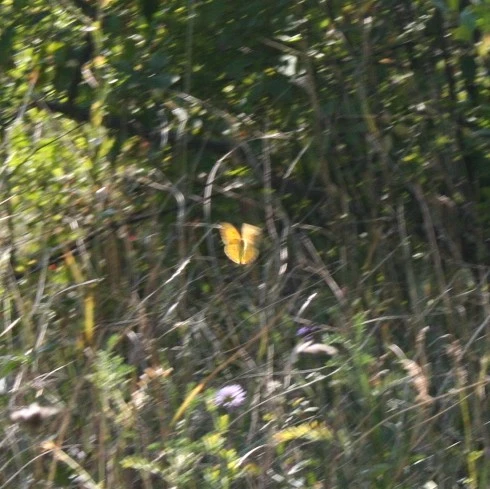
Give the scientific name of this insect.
Colias croceus
